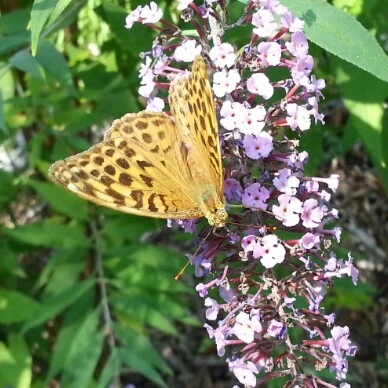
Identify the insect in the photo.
Argynnis paphia
